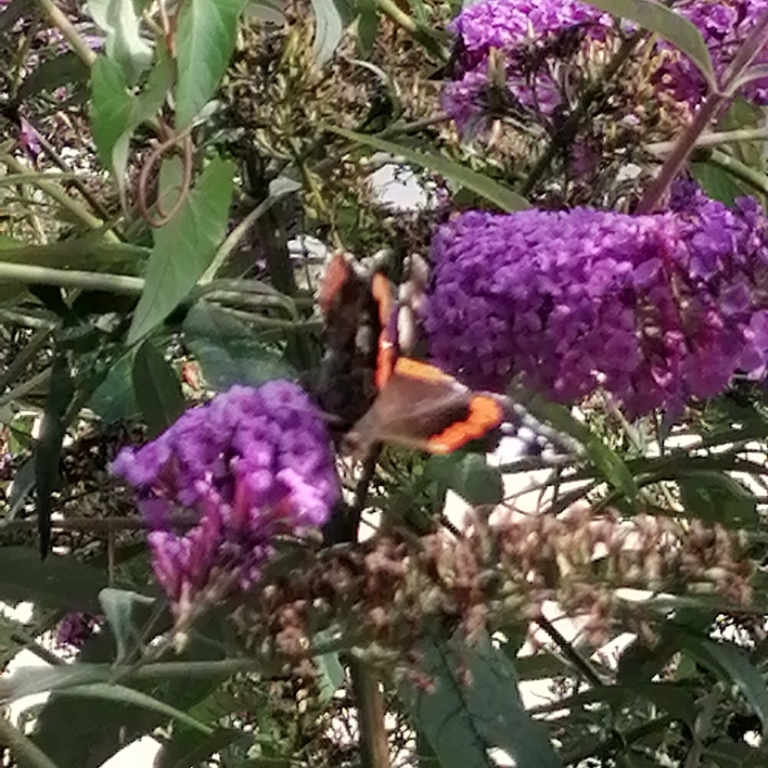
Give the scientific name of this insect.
Vanessa atalanta
